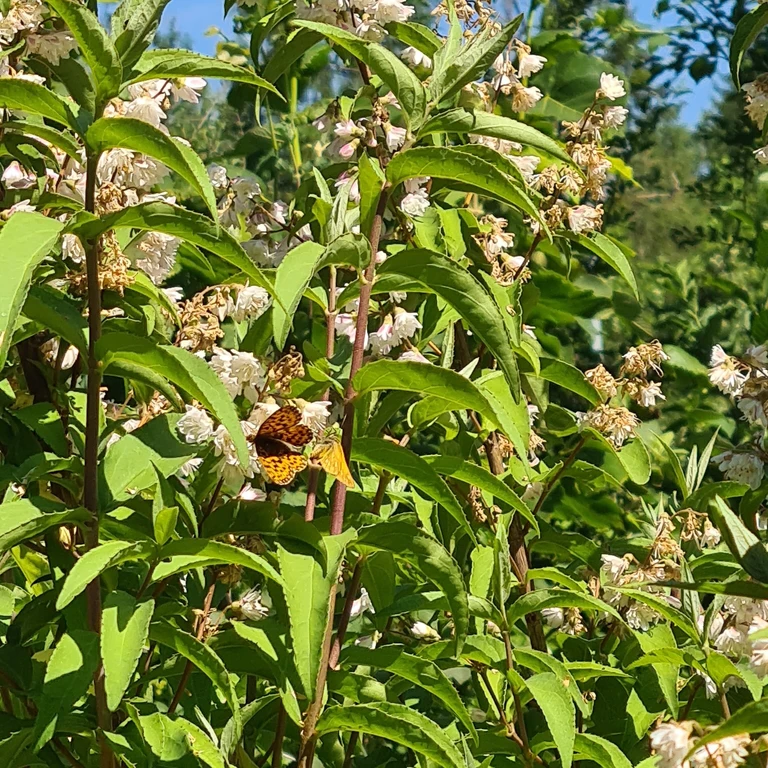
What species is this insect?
Ochlodes sylvanus (also Ochlodes venata)
